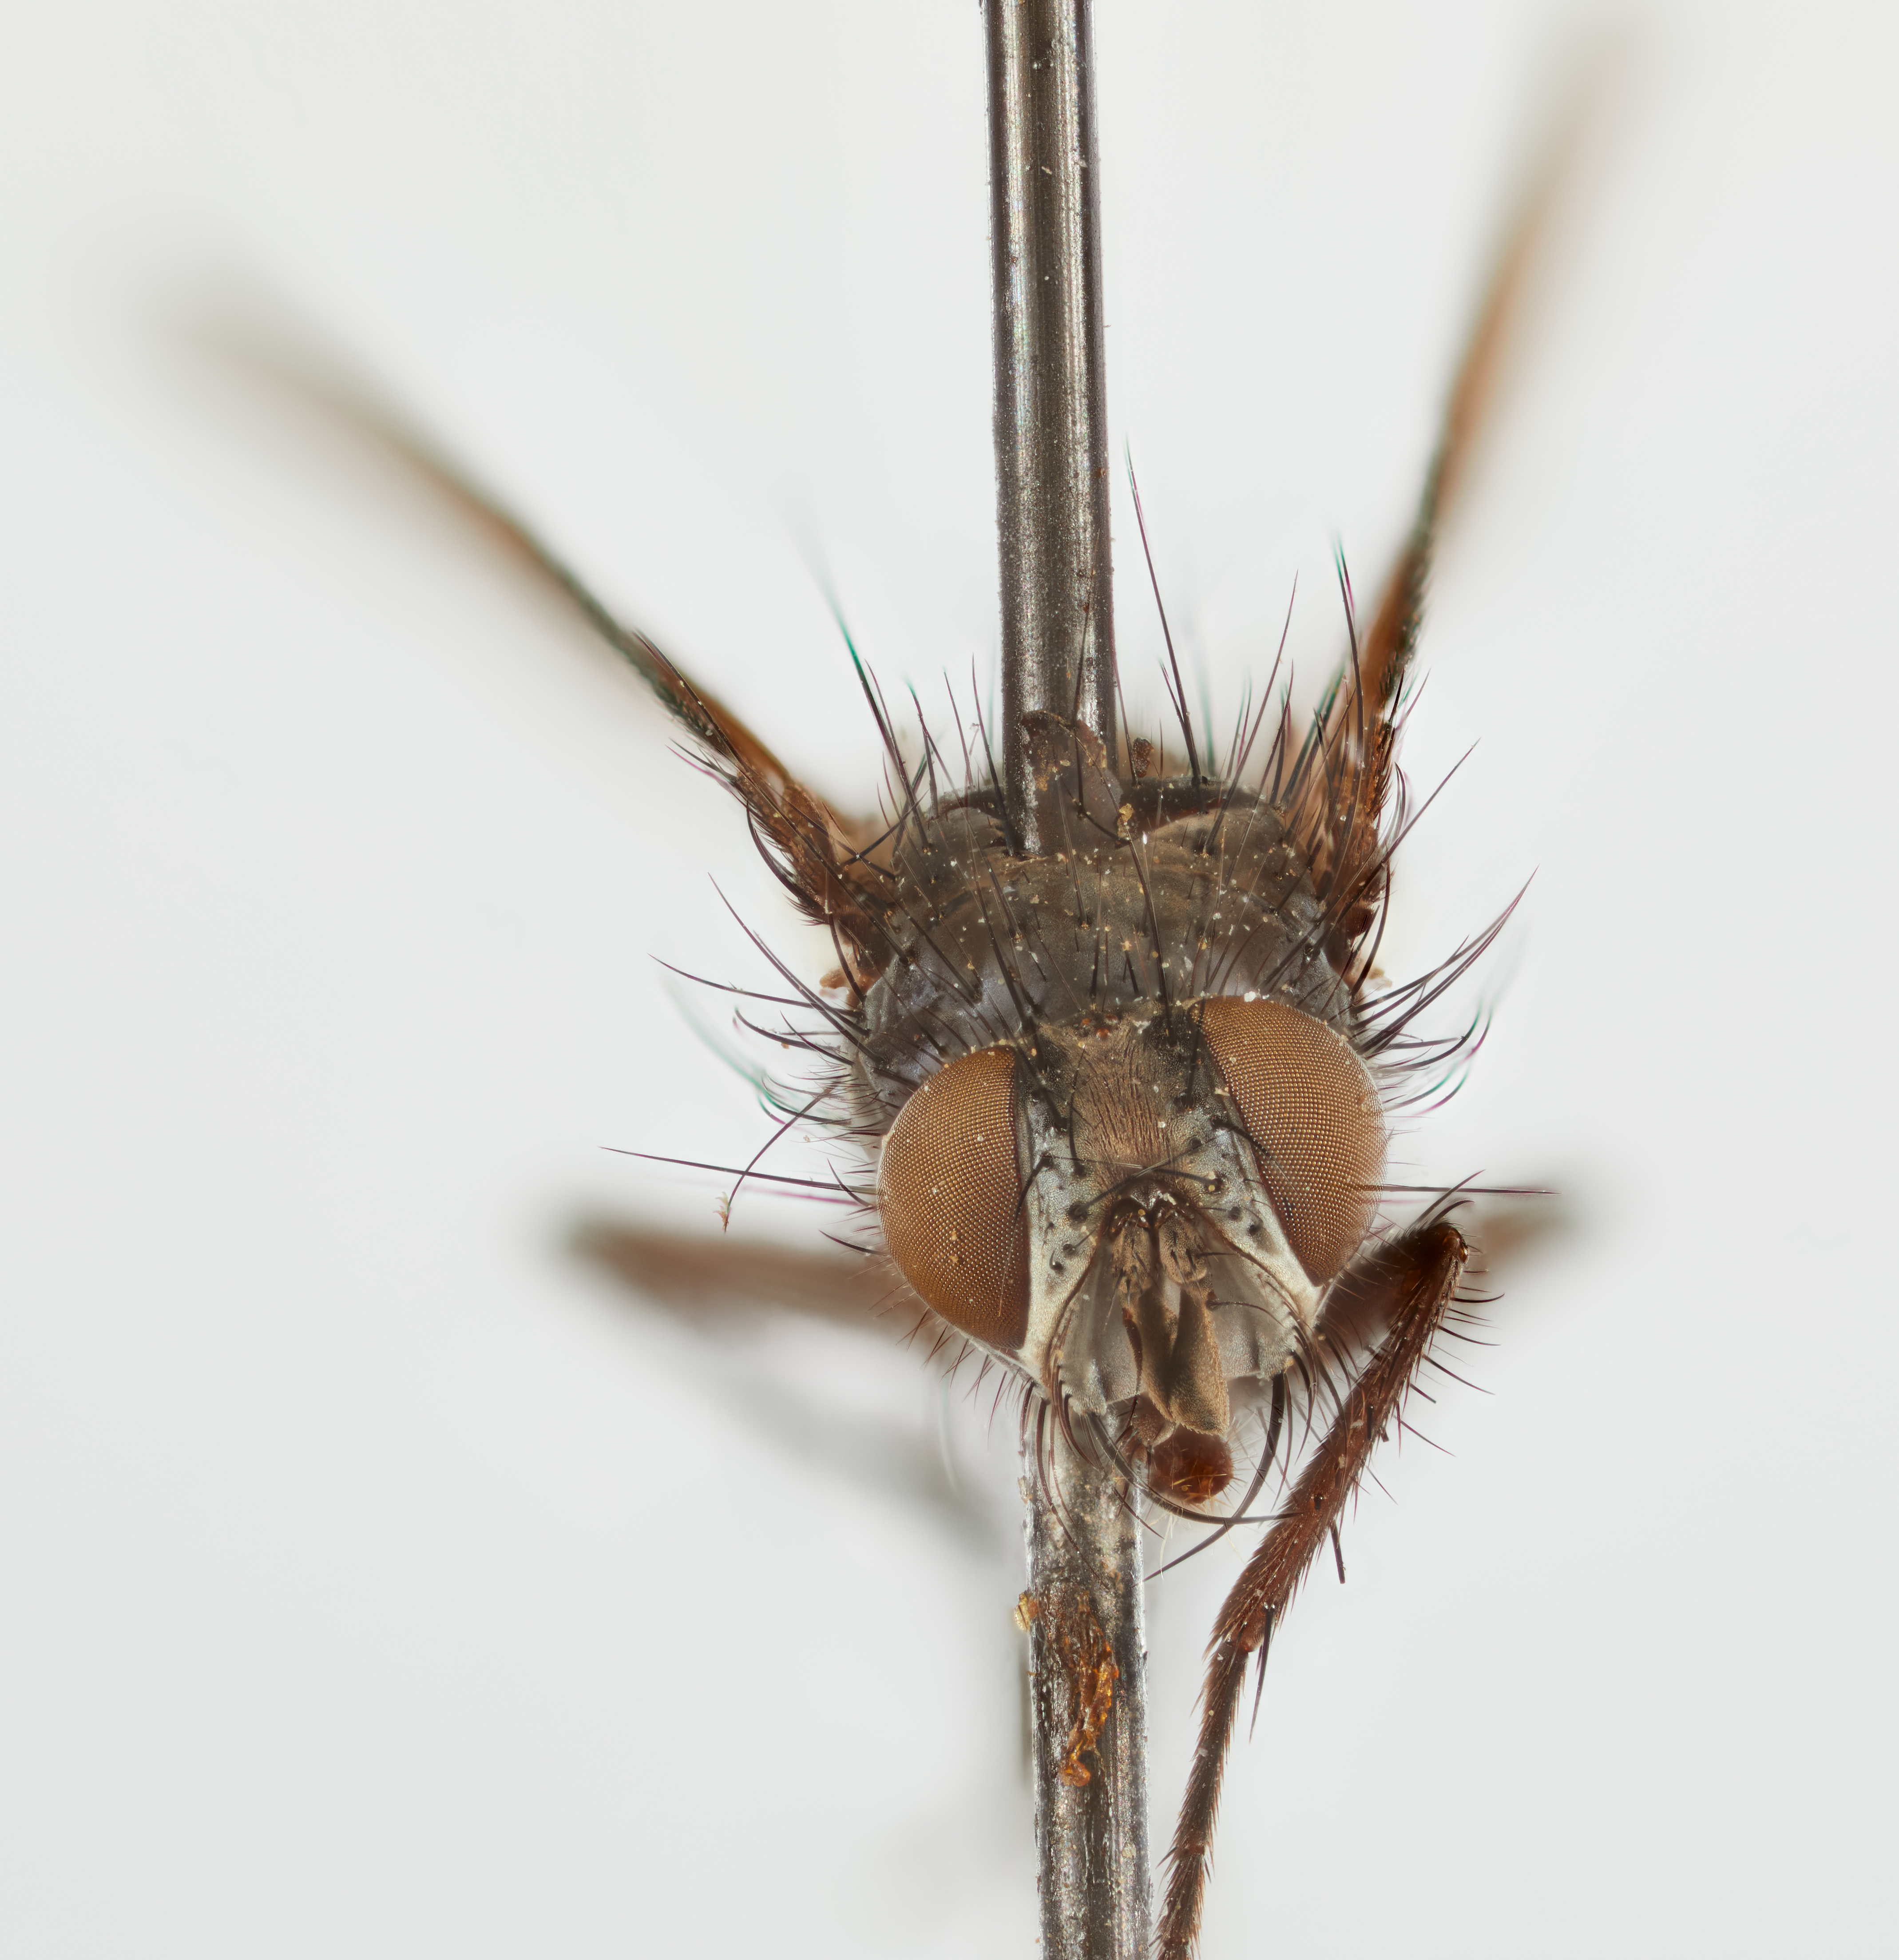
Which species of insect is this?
Oedemamedina costalis
